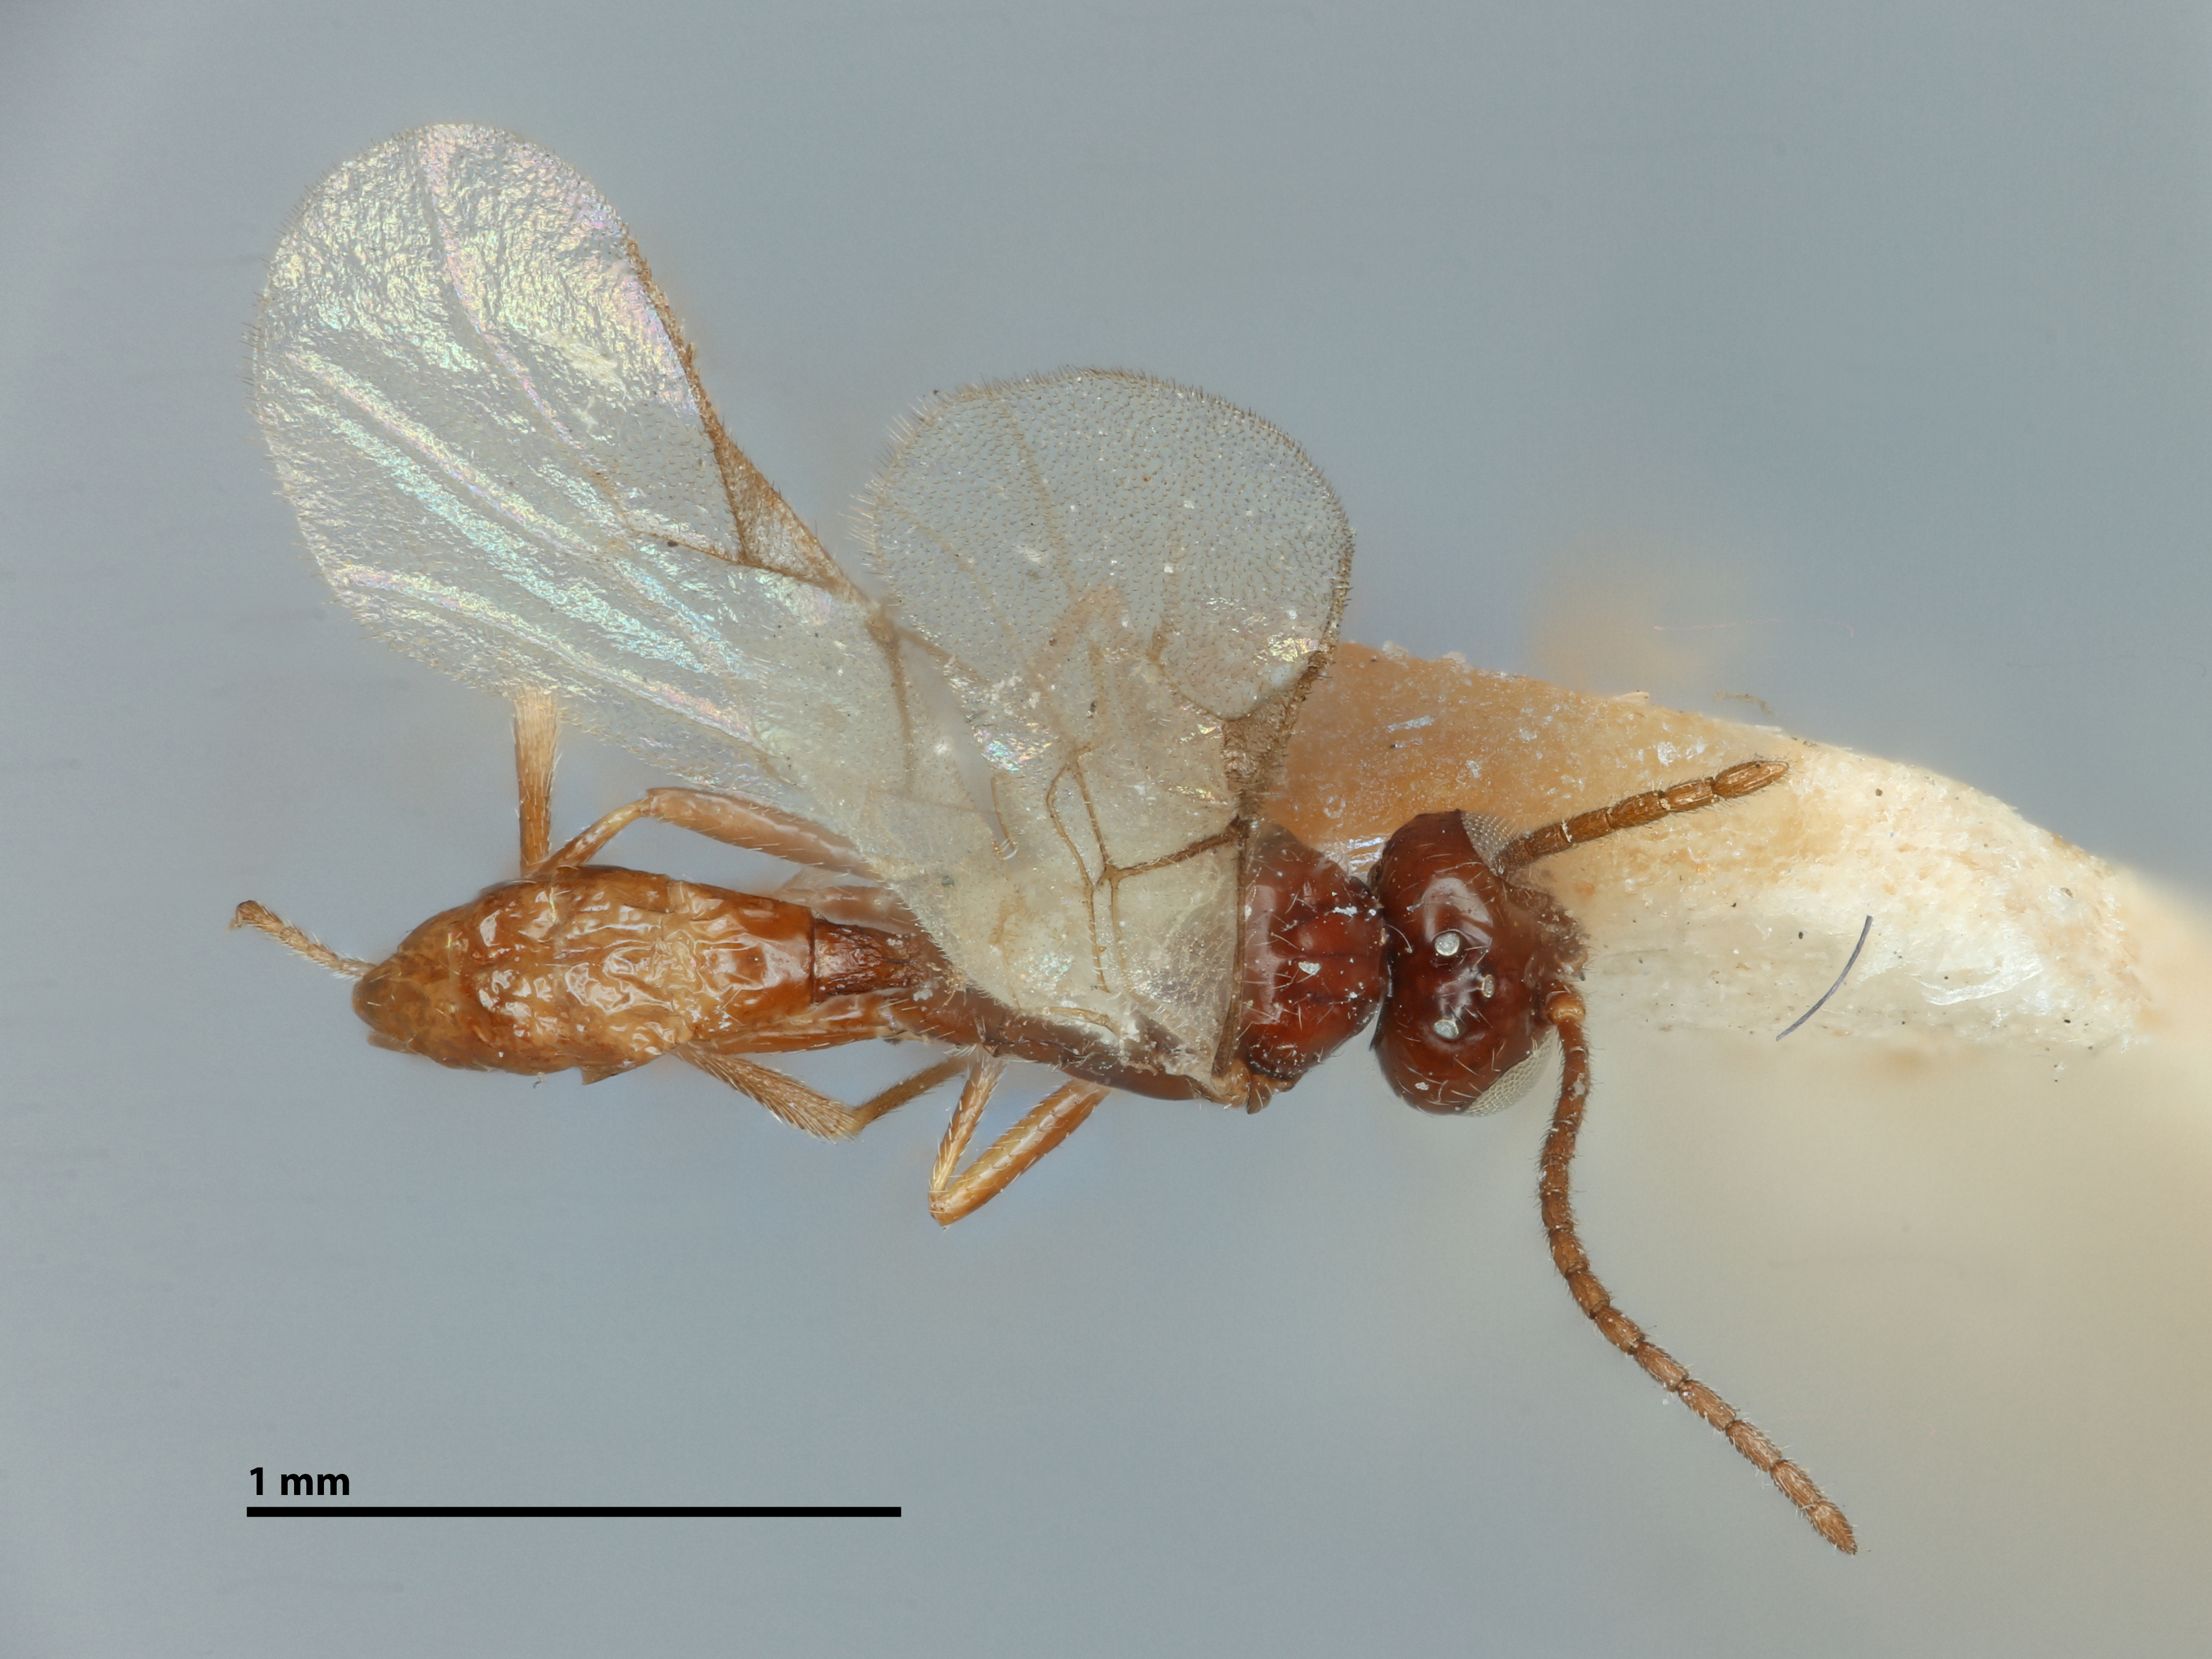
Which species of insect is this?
Aphidius obscuripes
